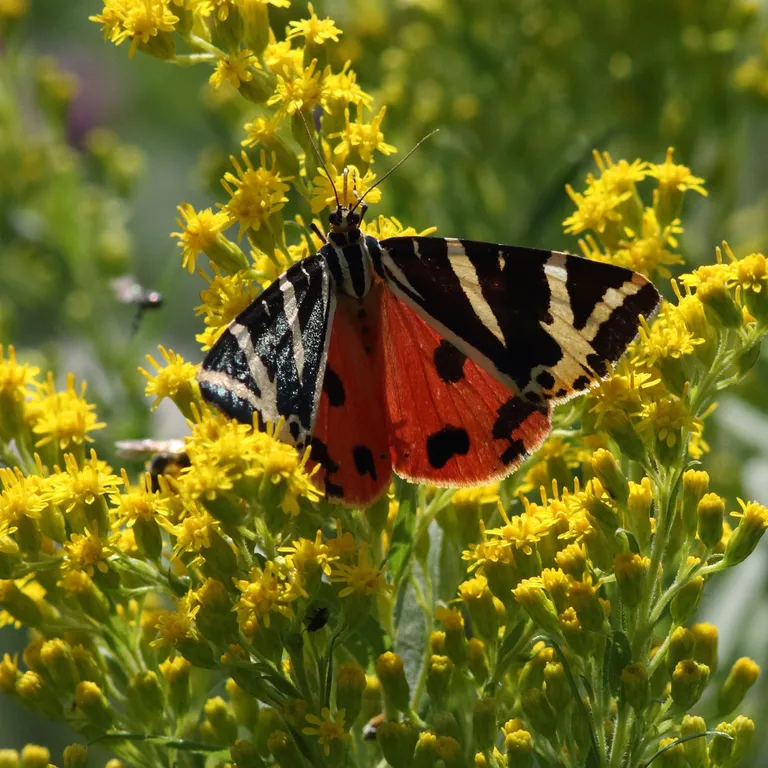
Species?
Euplagia quadripunctaria
